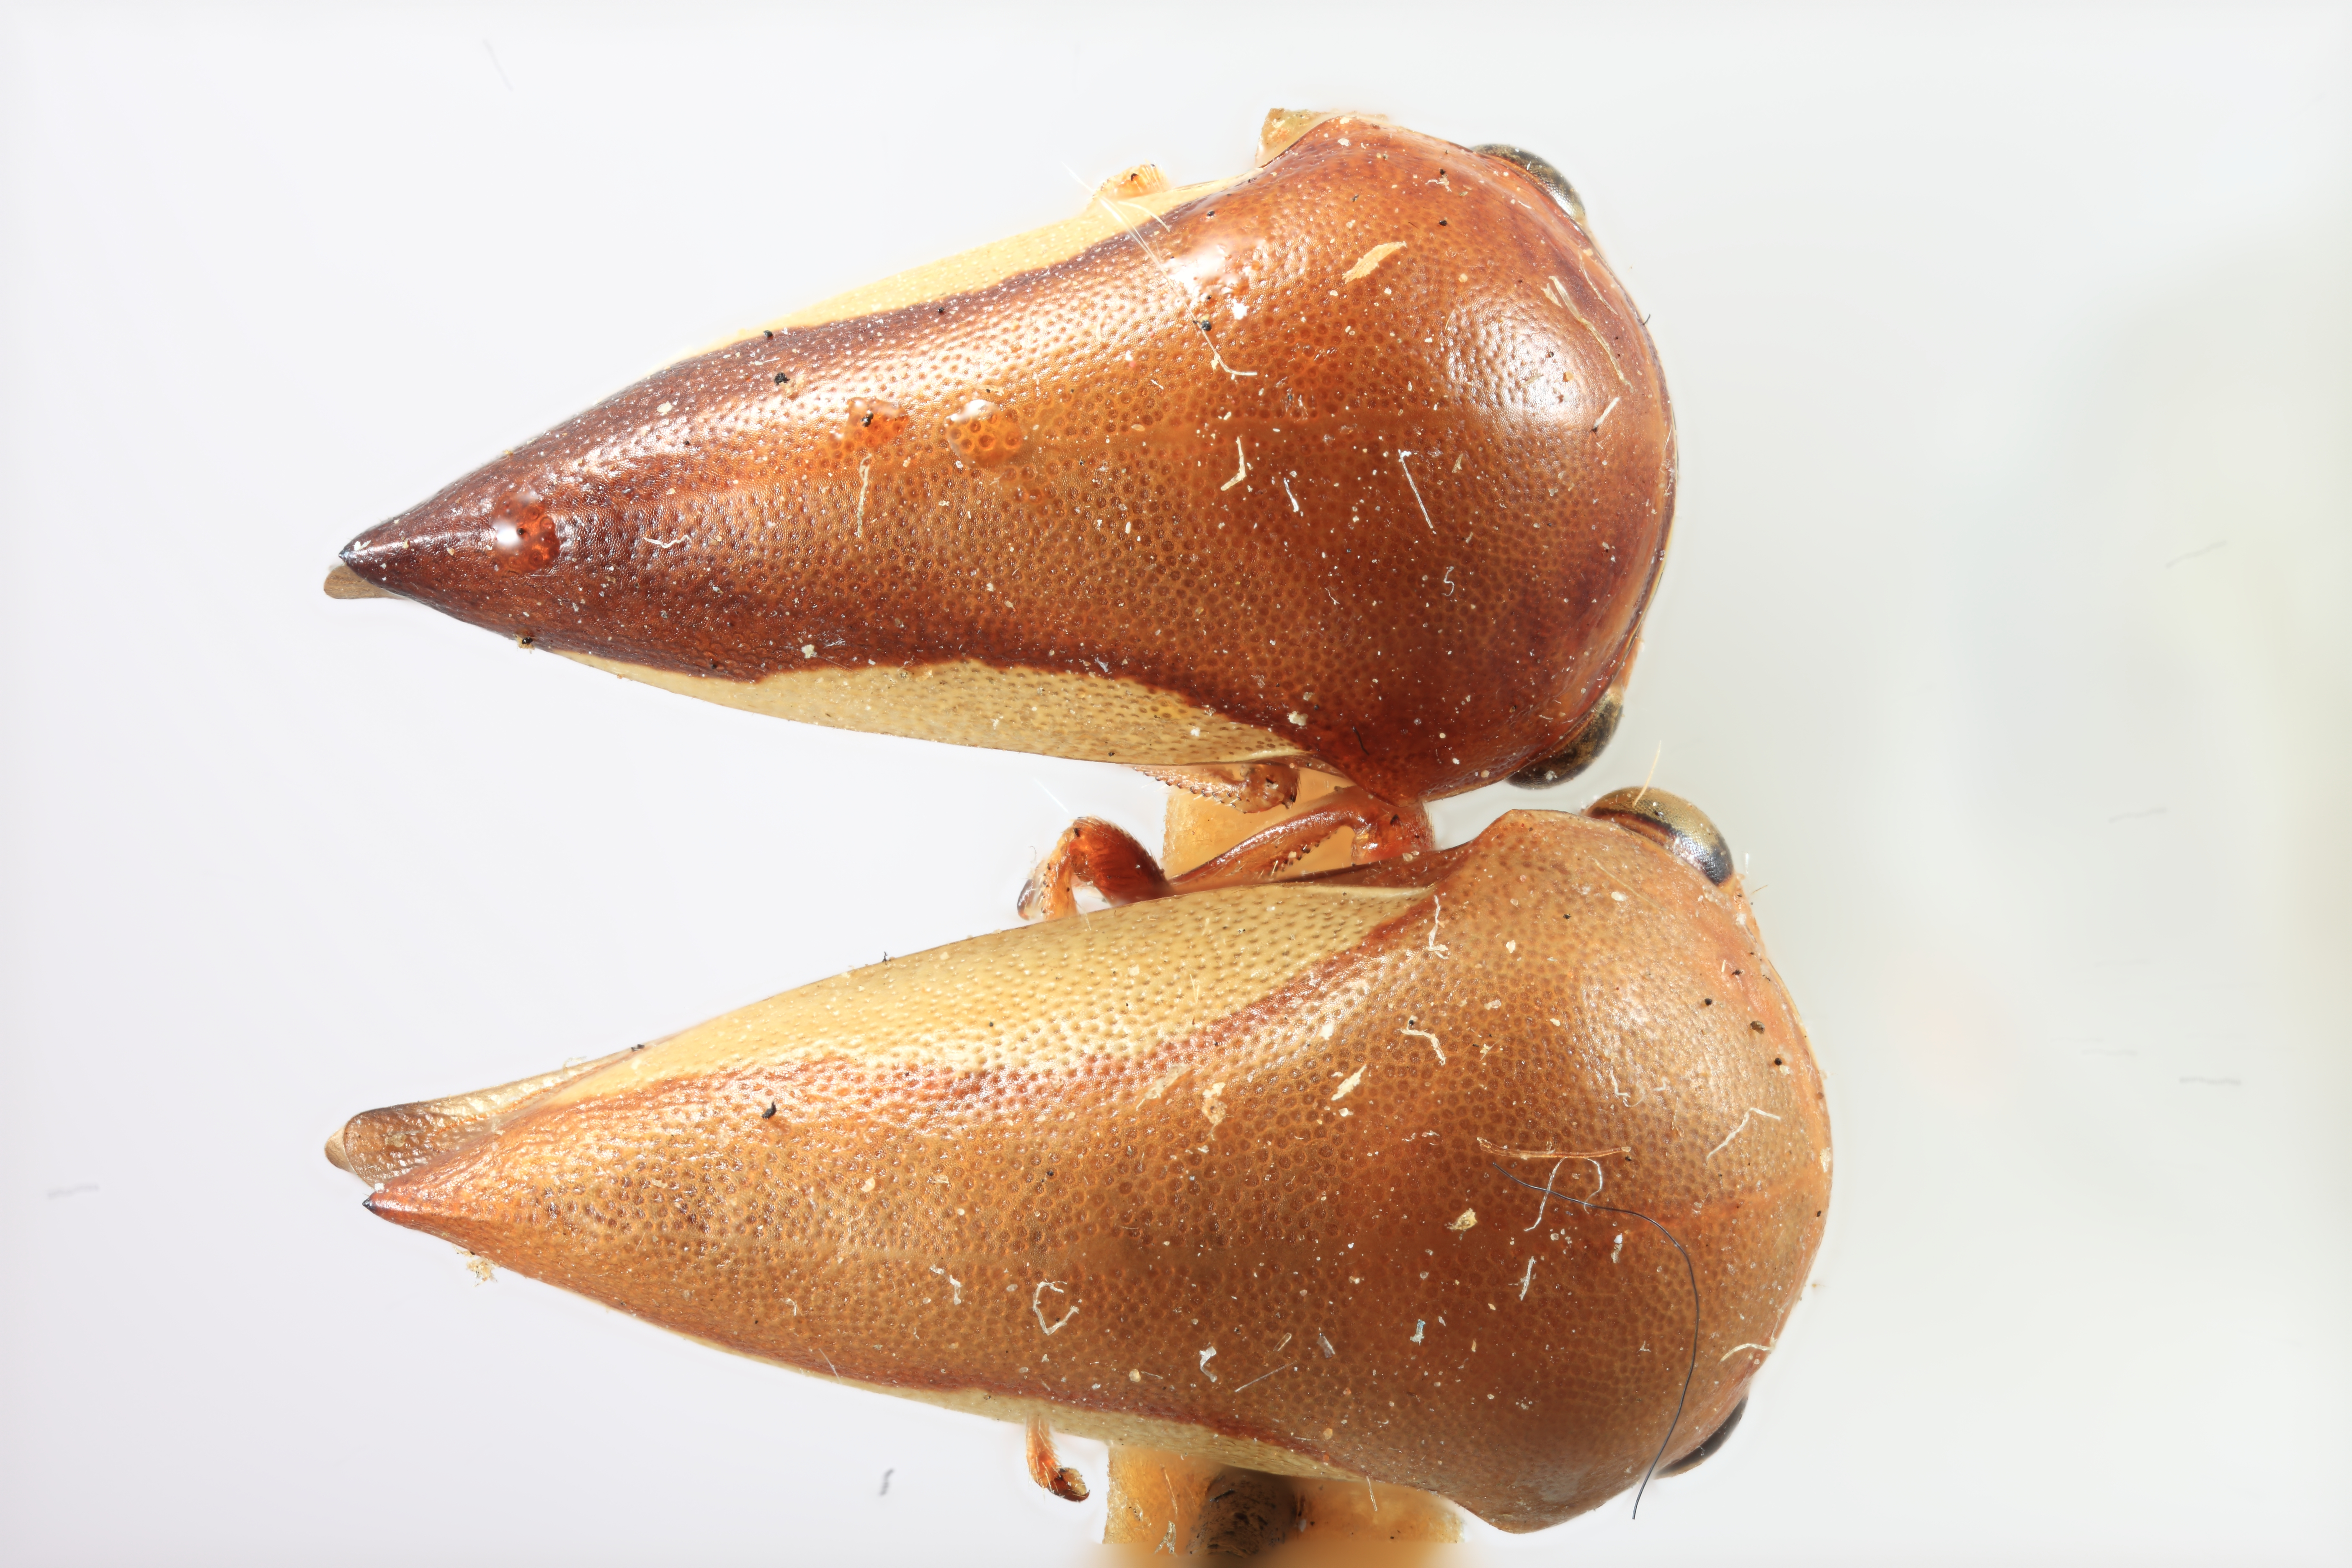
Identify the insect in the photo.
Stictopelta caerulea
